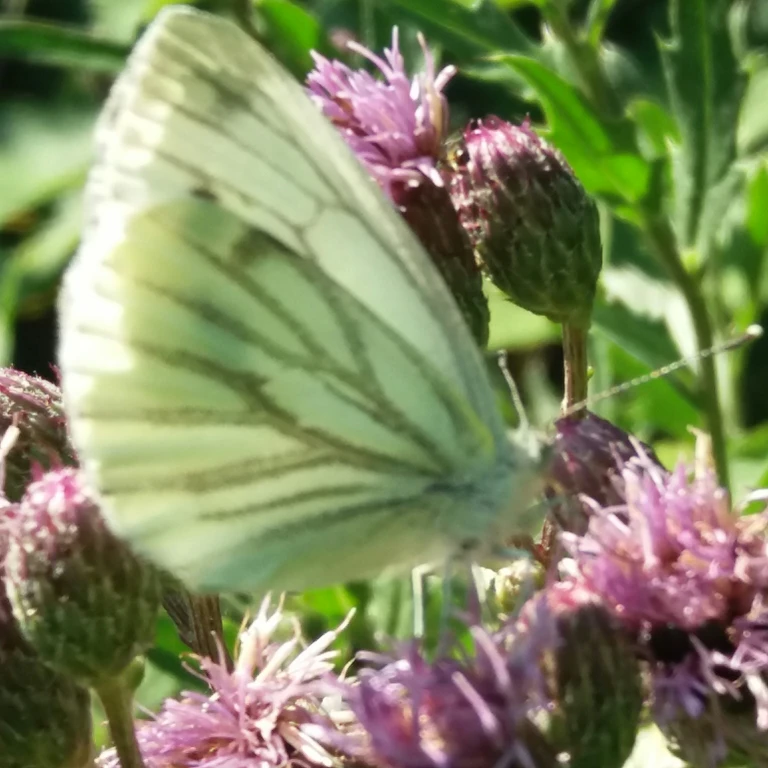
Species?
Pieris napi
